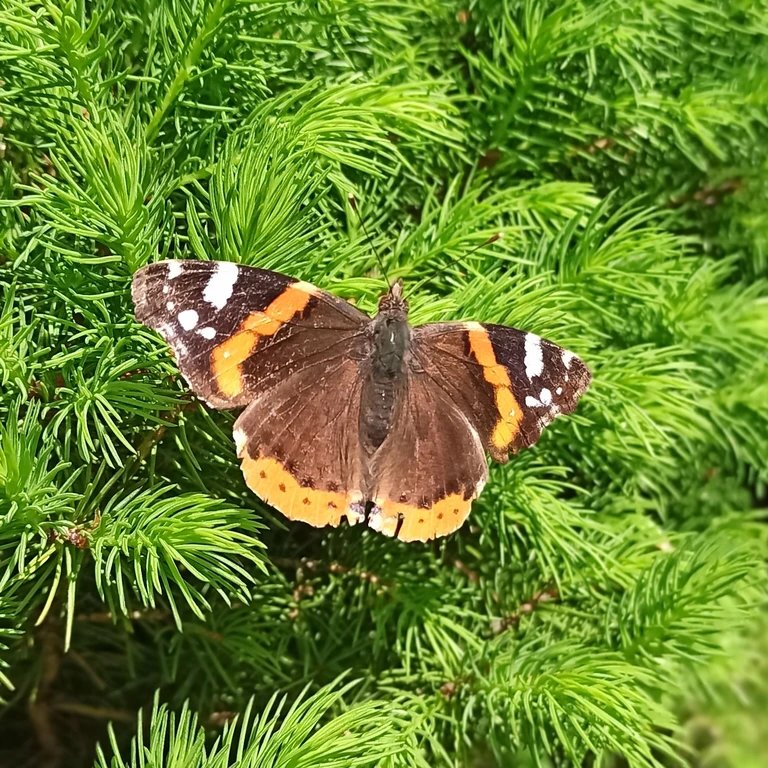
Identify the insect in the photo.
Vanessa atalanta
